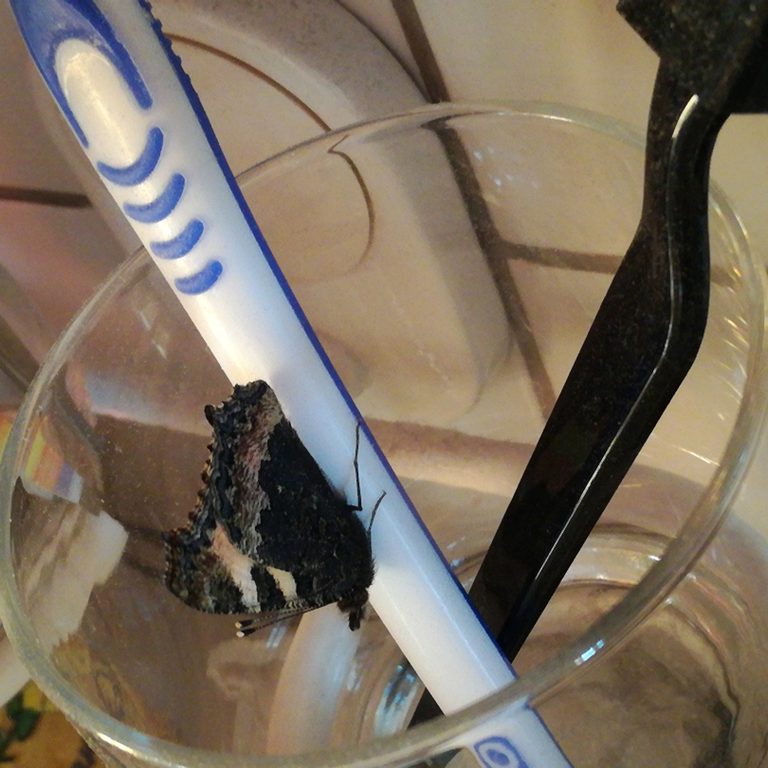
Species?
Aglais urticae
